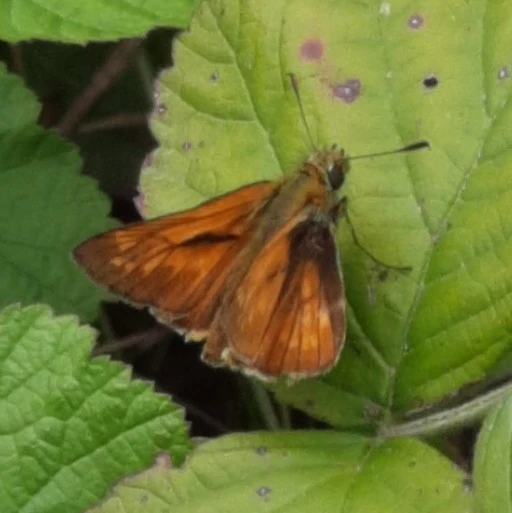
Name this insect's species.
Ochlodes sylvanus (also Ochlodes venata)
